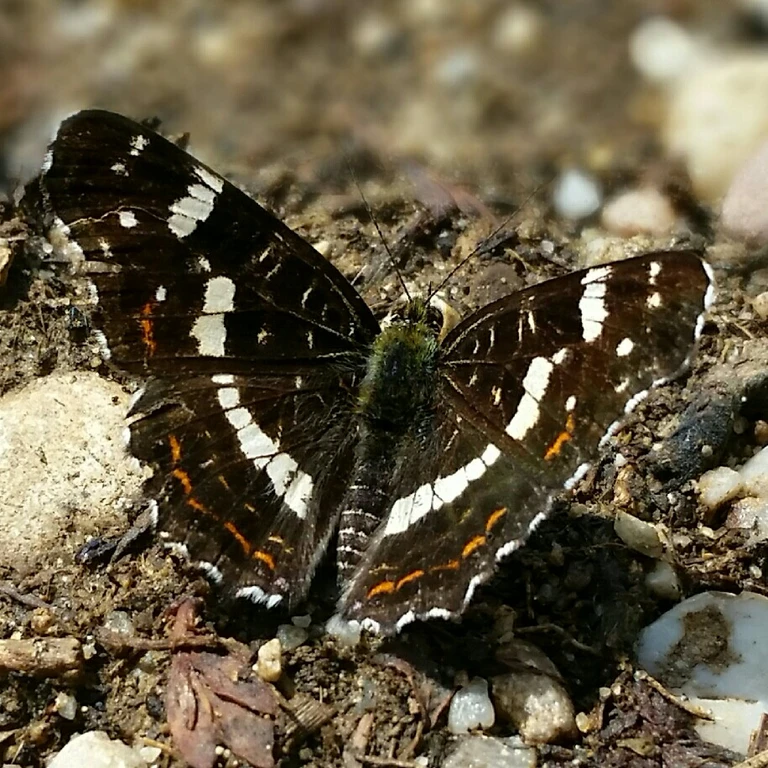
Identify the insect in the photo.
Araschnia levana
